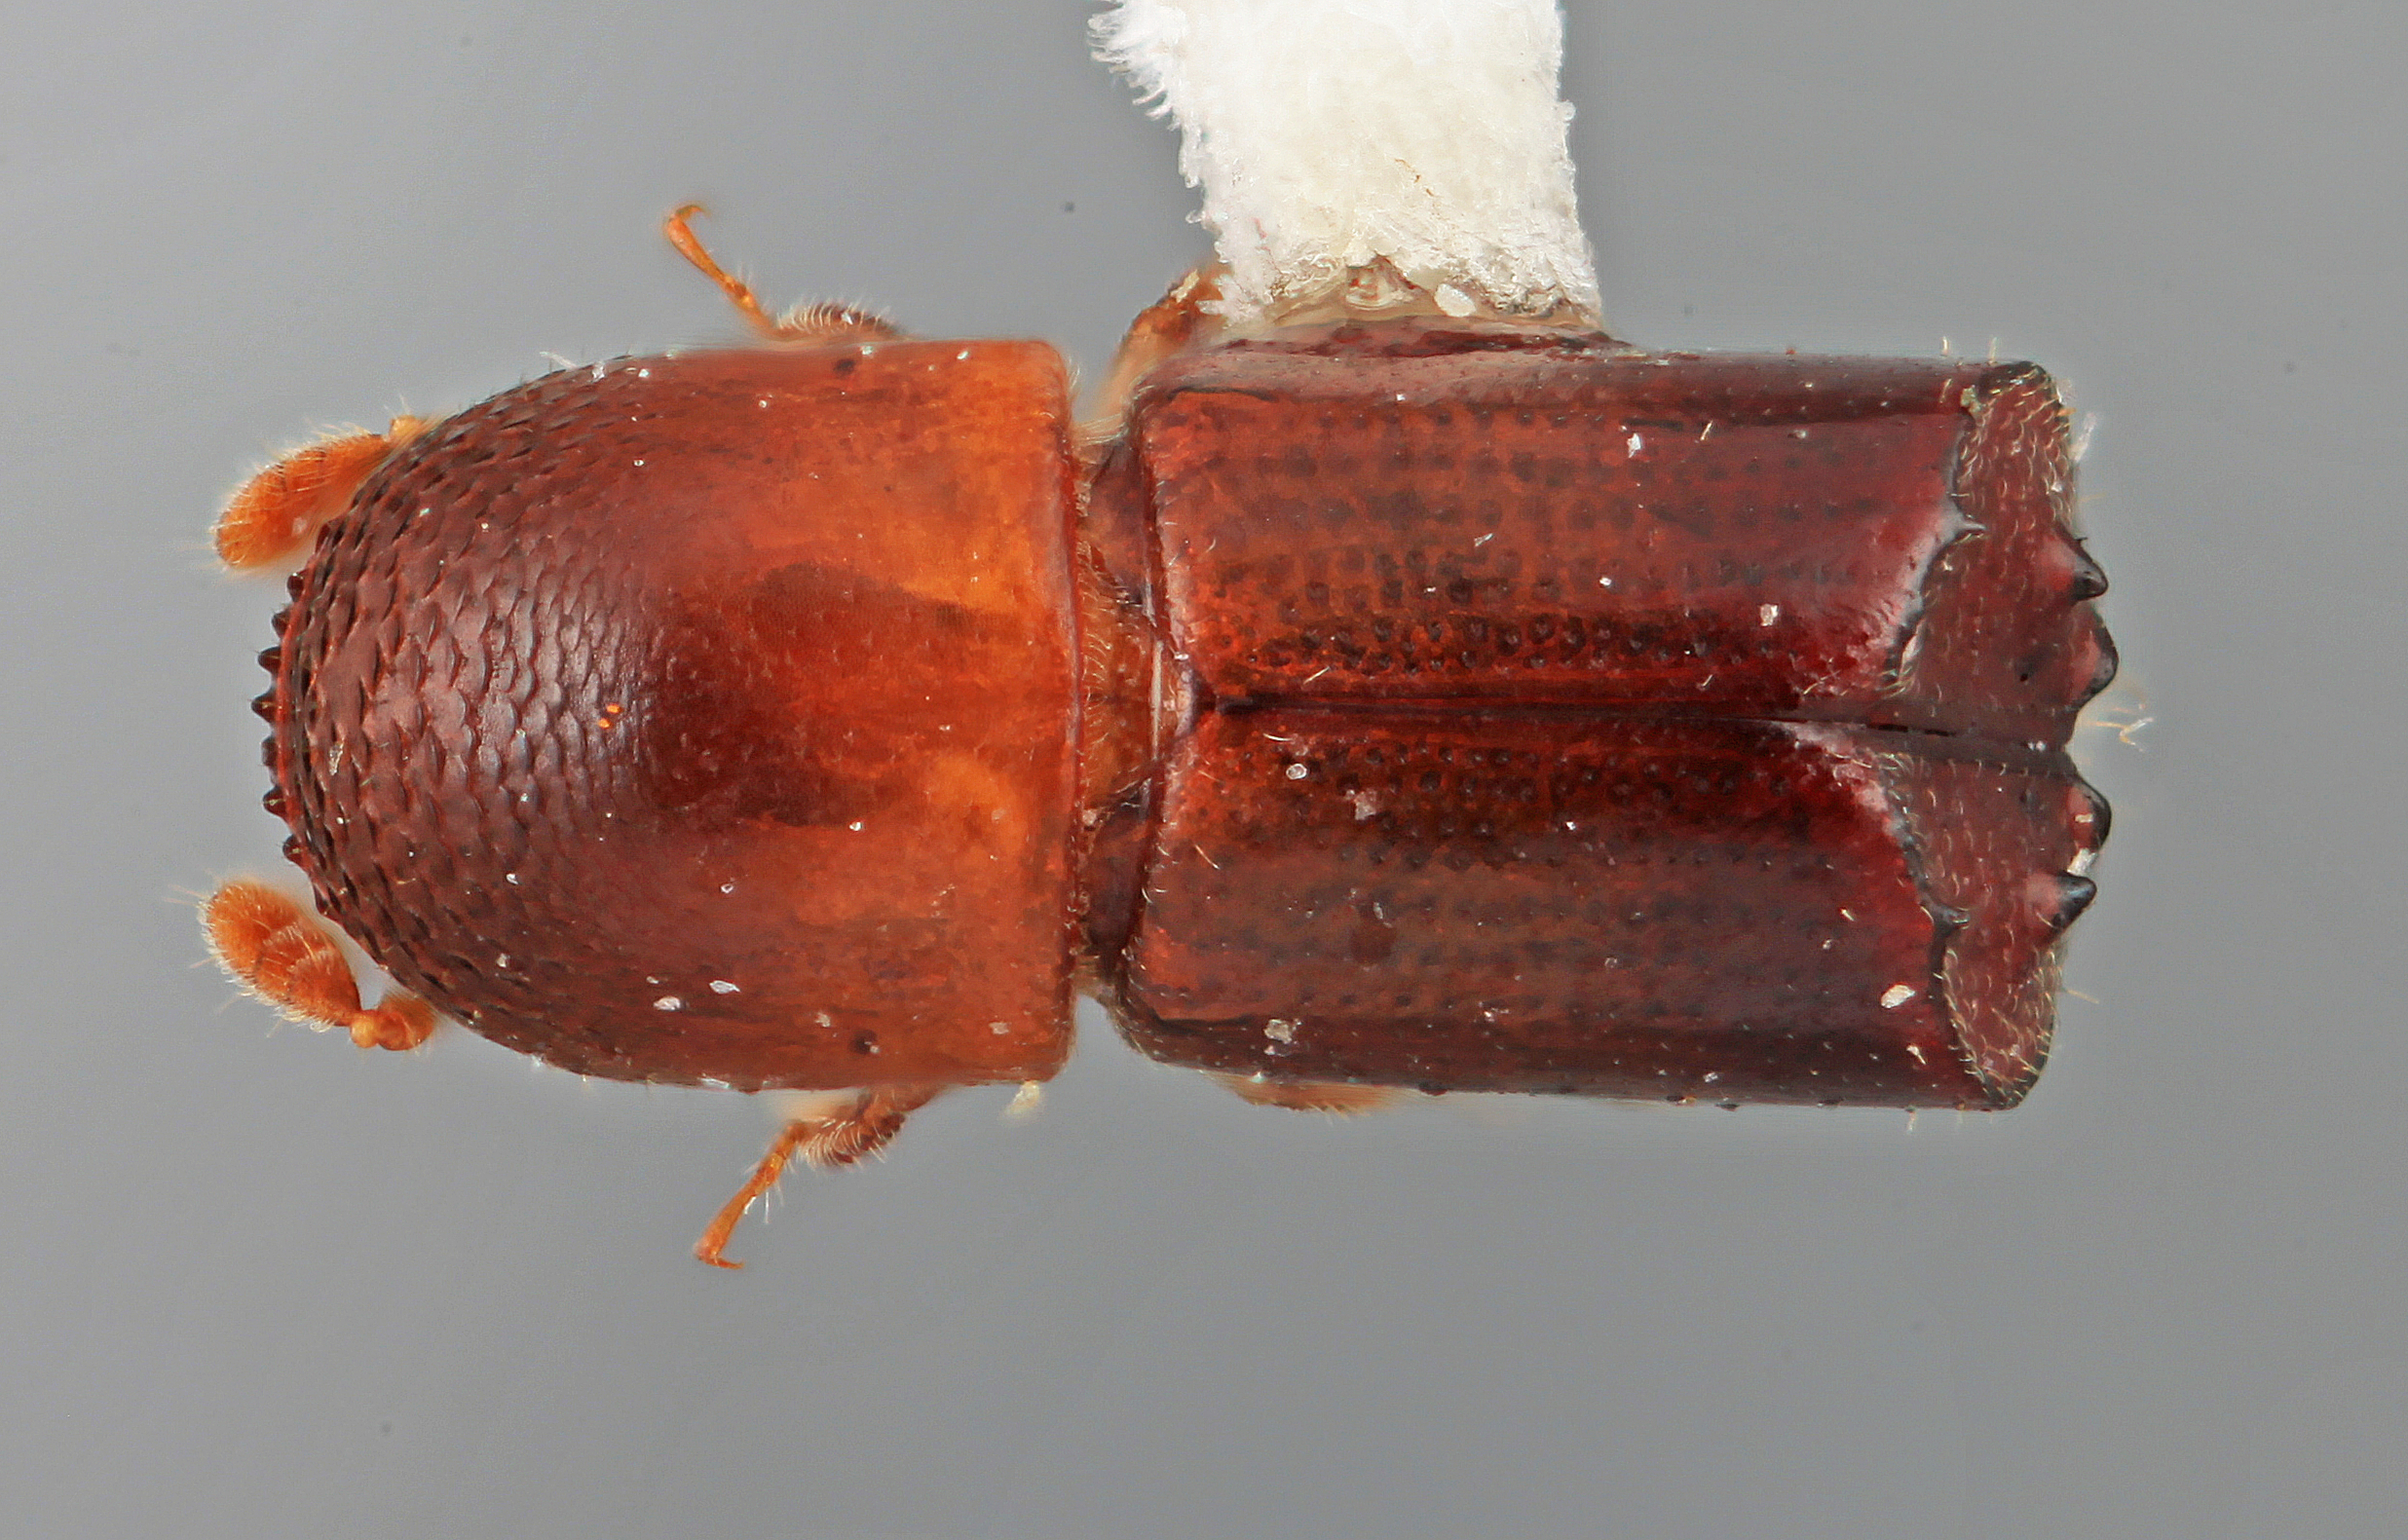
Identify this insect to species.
Monarthrum annulatum
